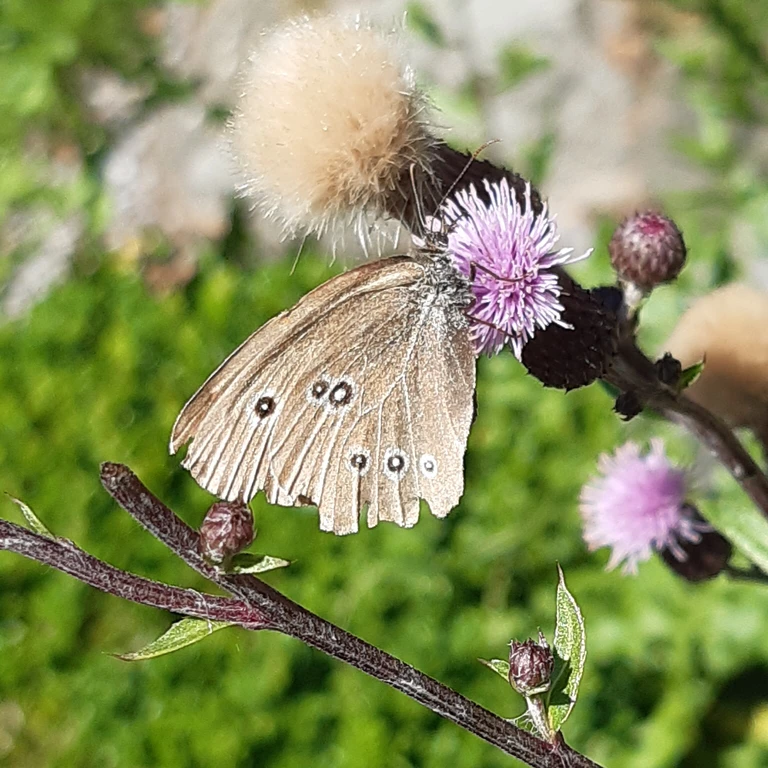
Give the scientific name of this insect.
Aphantopus hyperantus
